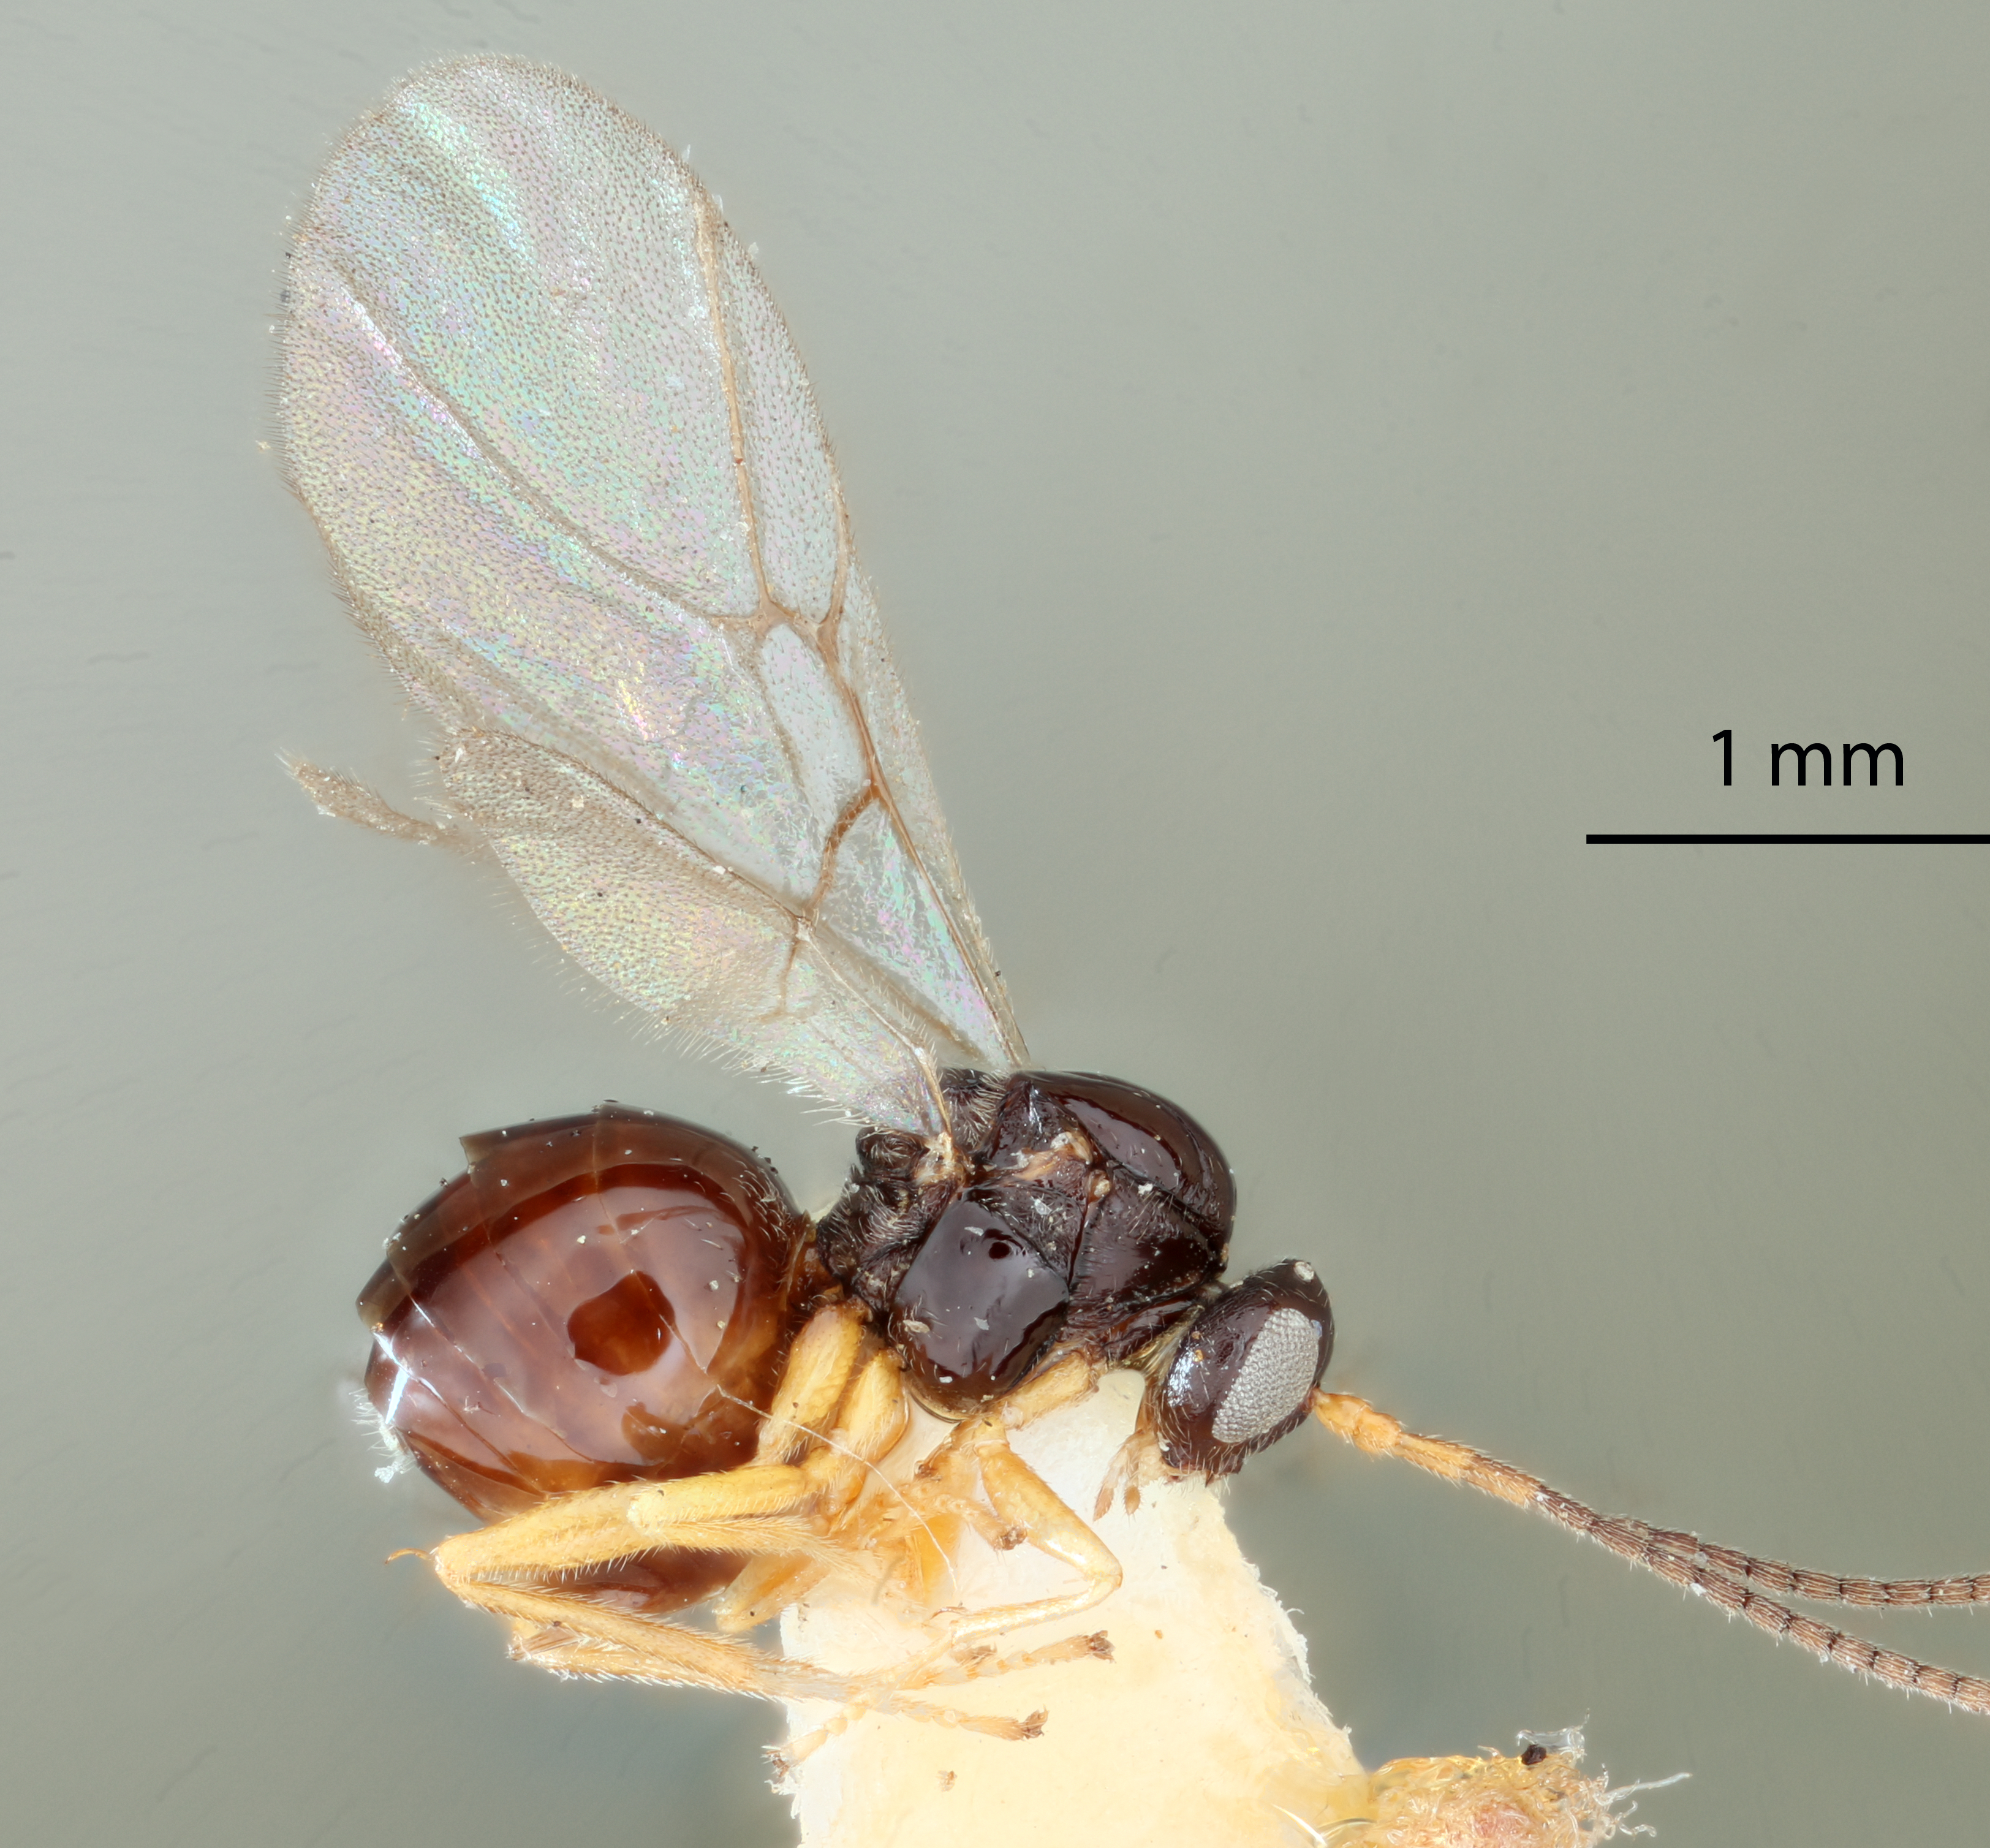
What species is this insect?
Liodora comata
